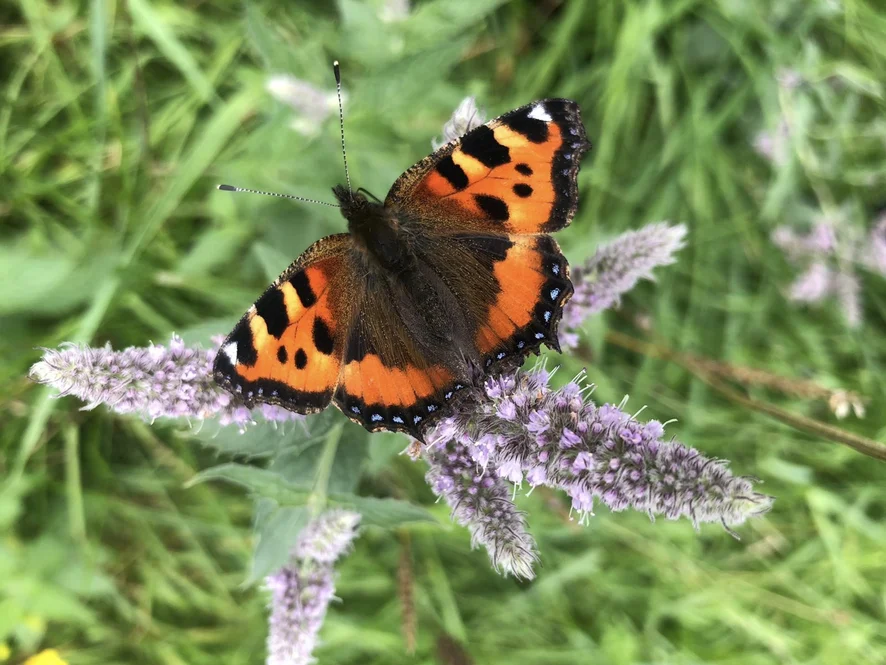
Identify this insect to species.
Aglais urticae
